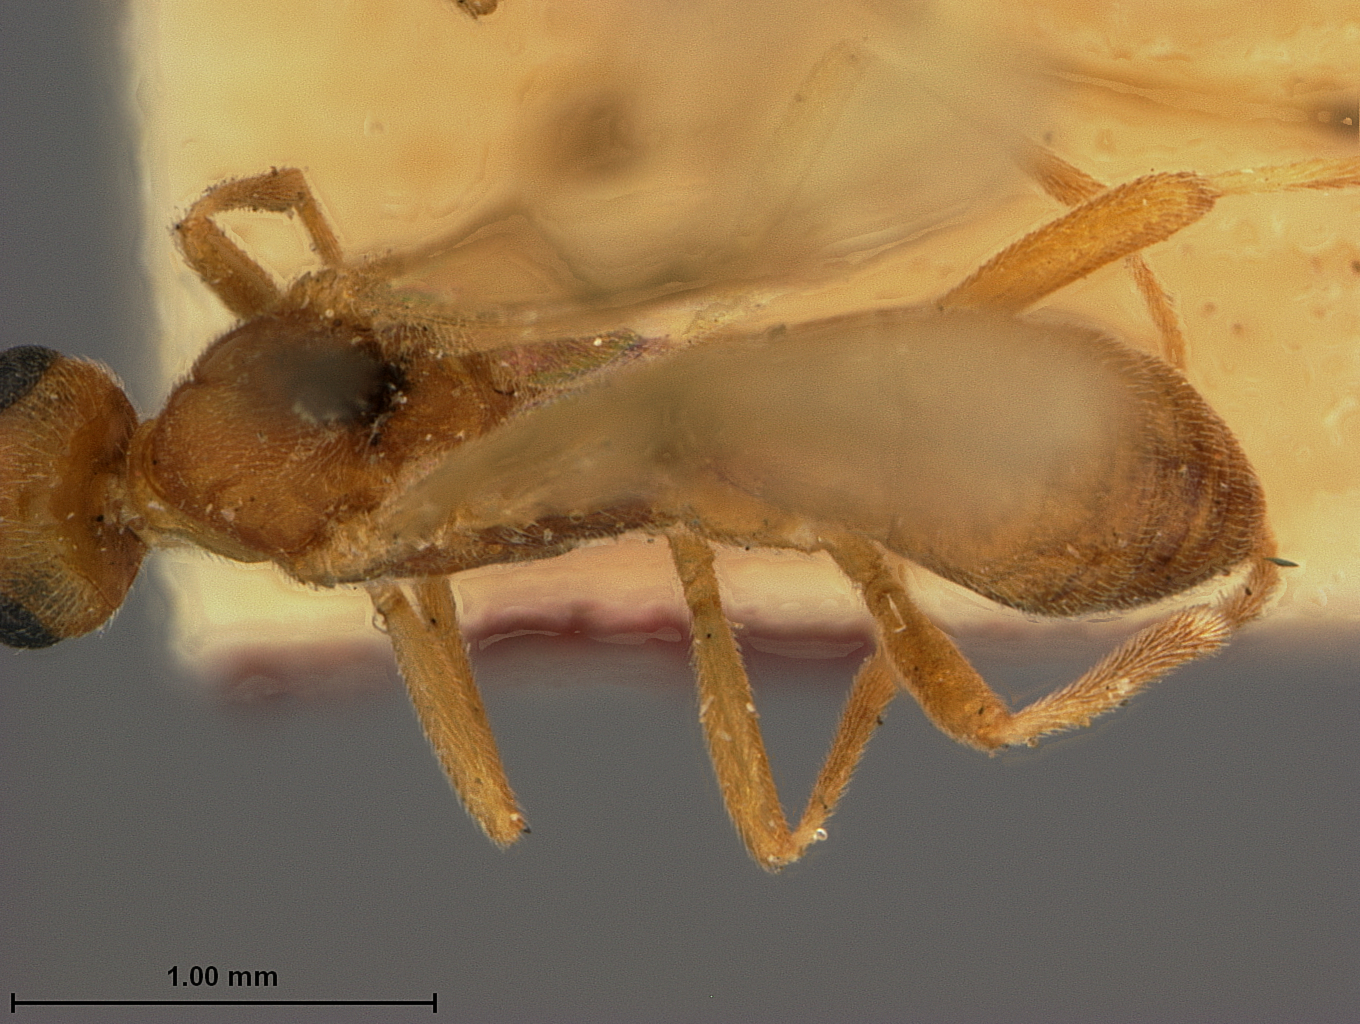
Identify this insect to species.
Rogas cerurae
